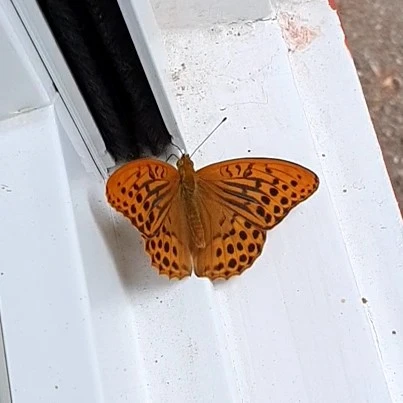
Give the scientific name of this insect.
Argynnis paphia
